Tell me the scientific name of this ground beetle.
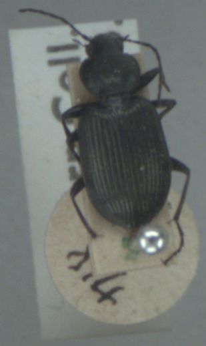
Agonum viduum
